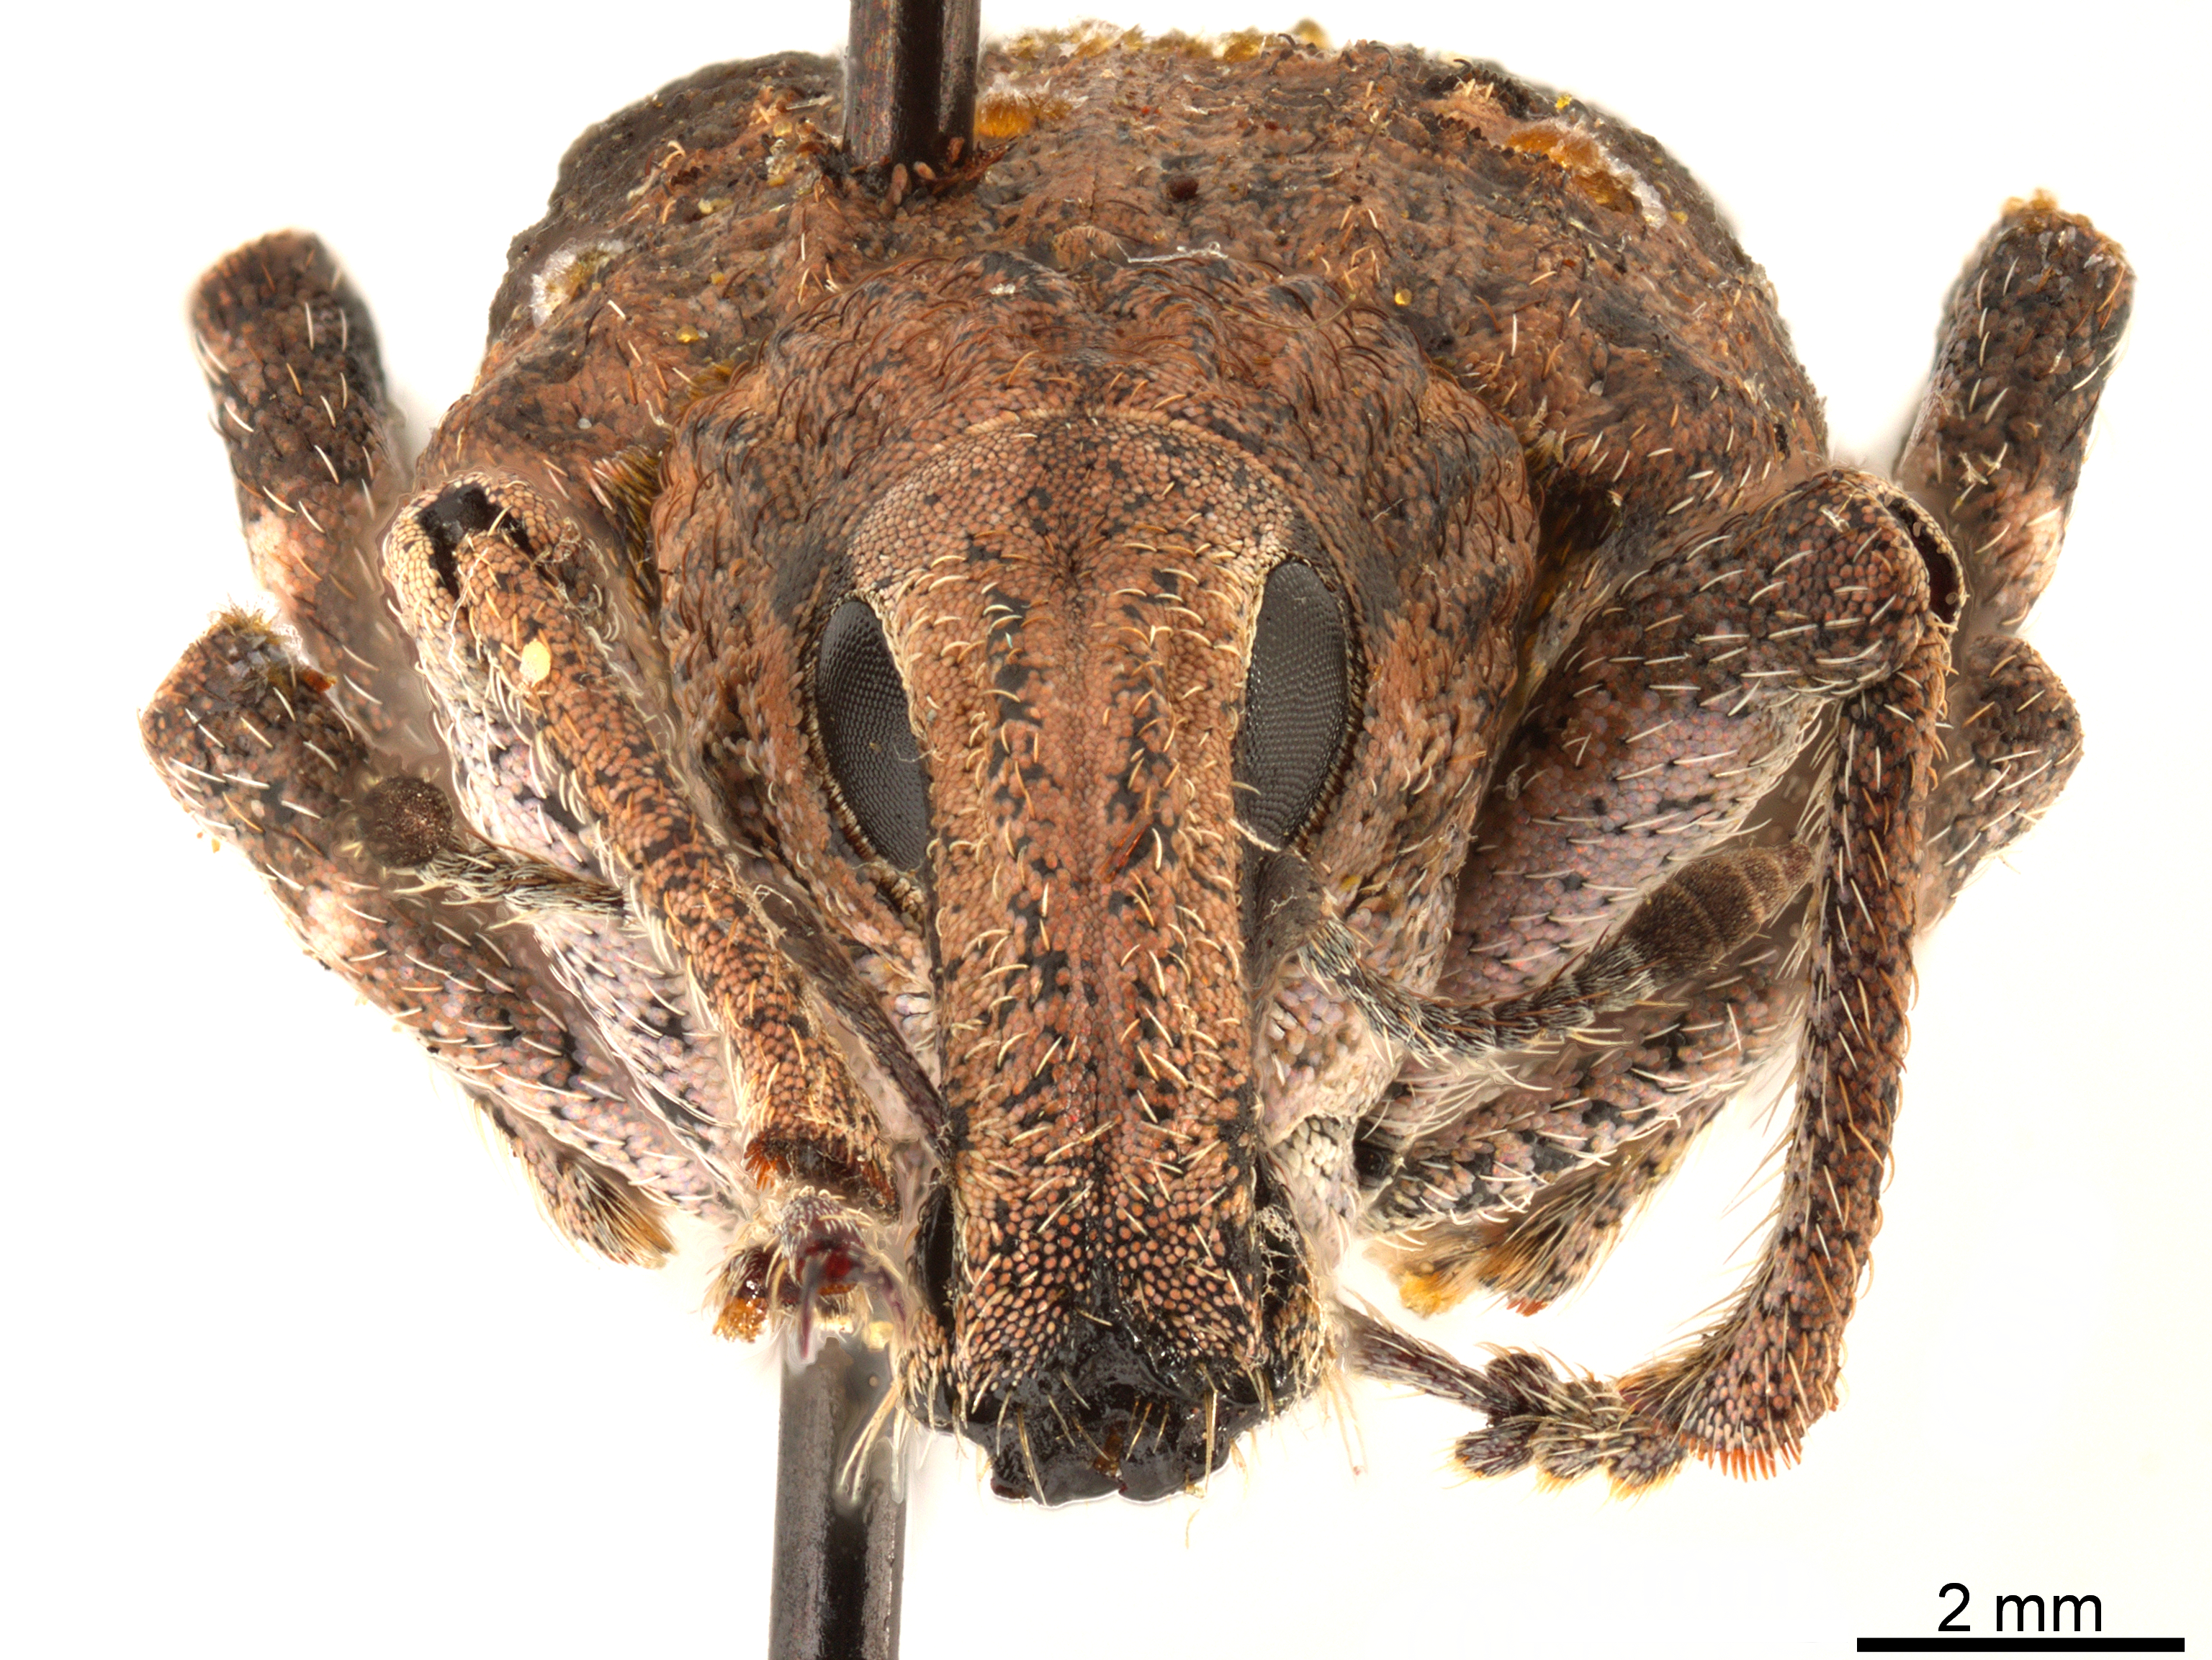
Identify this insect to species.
Rhytidoderes plicatus (also Rhytideres plicatus)
